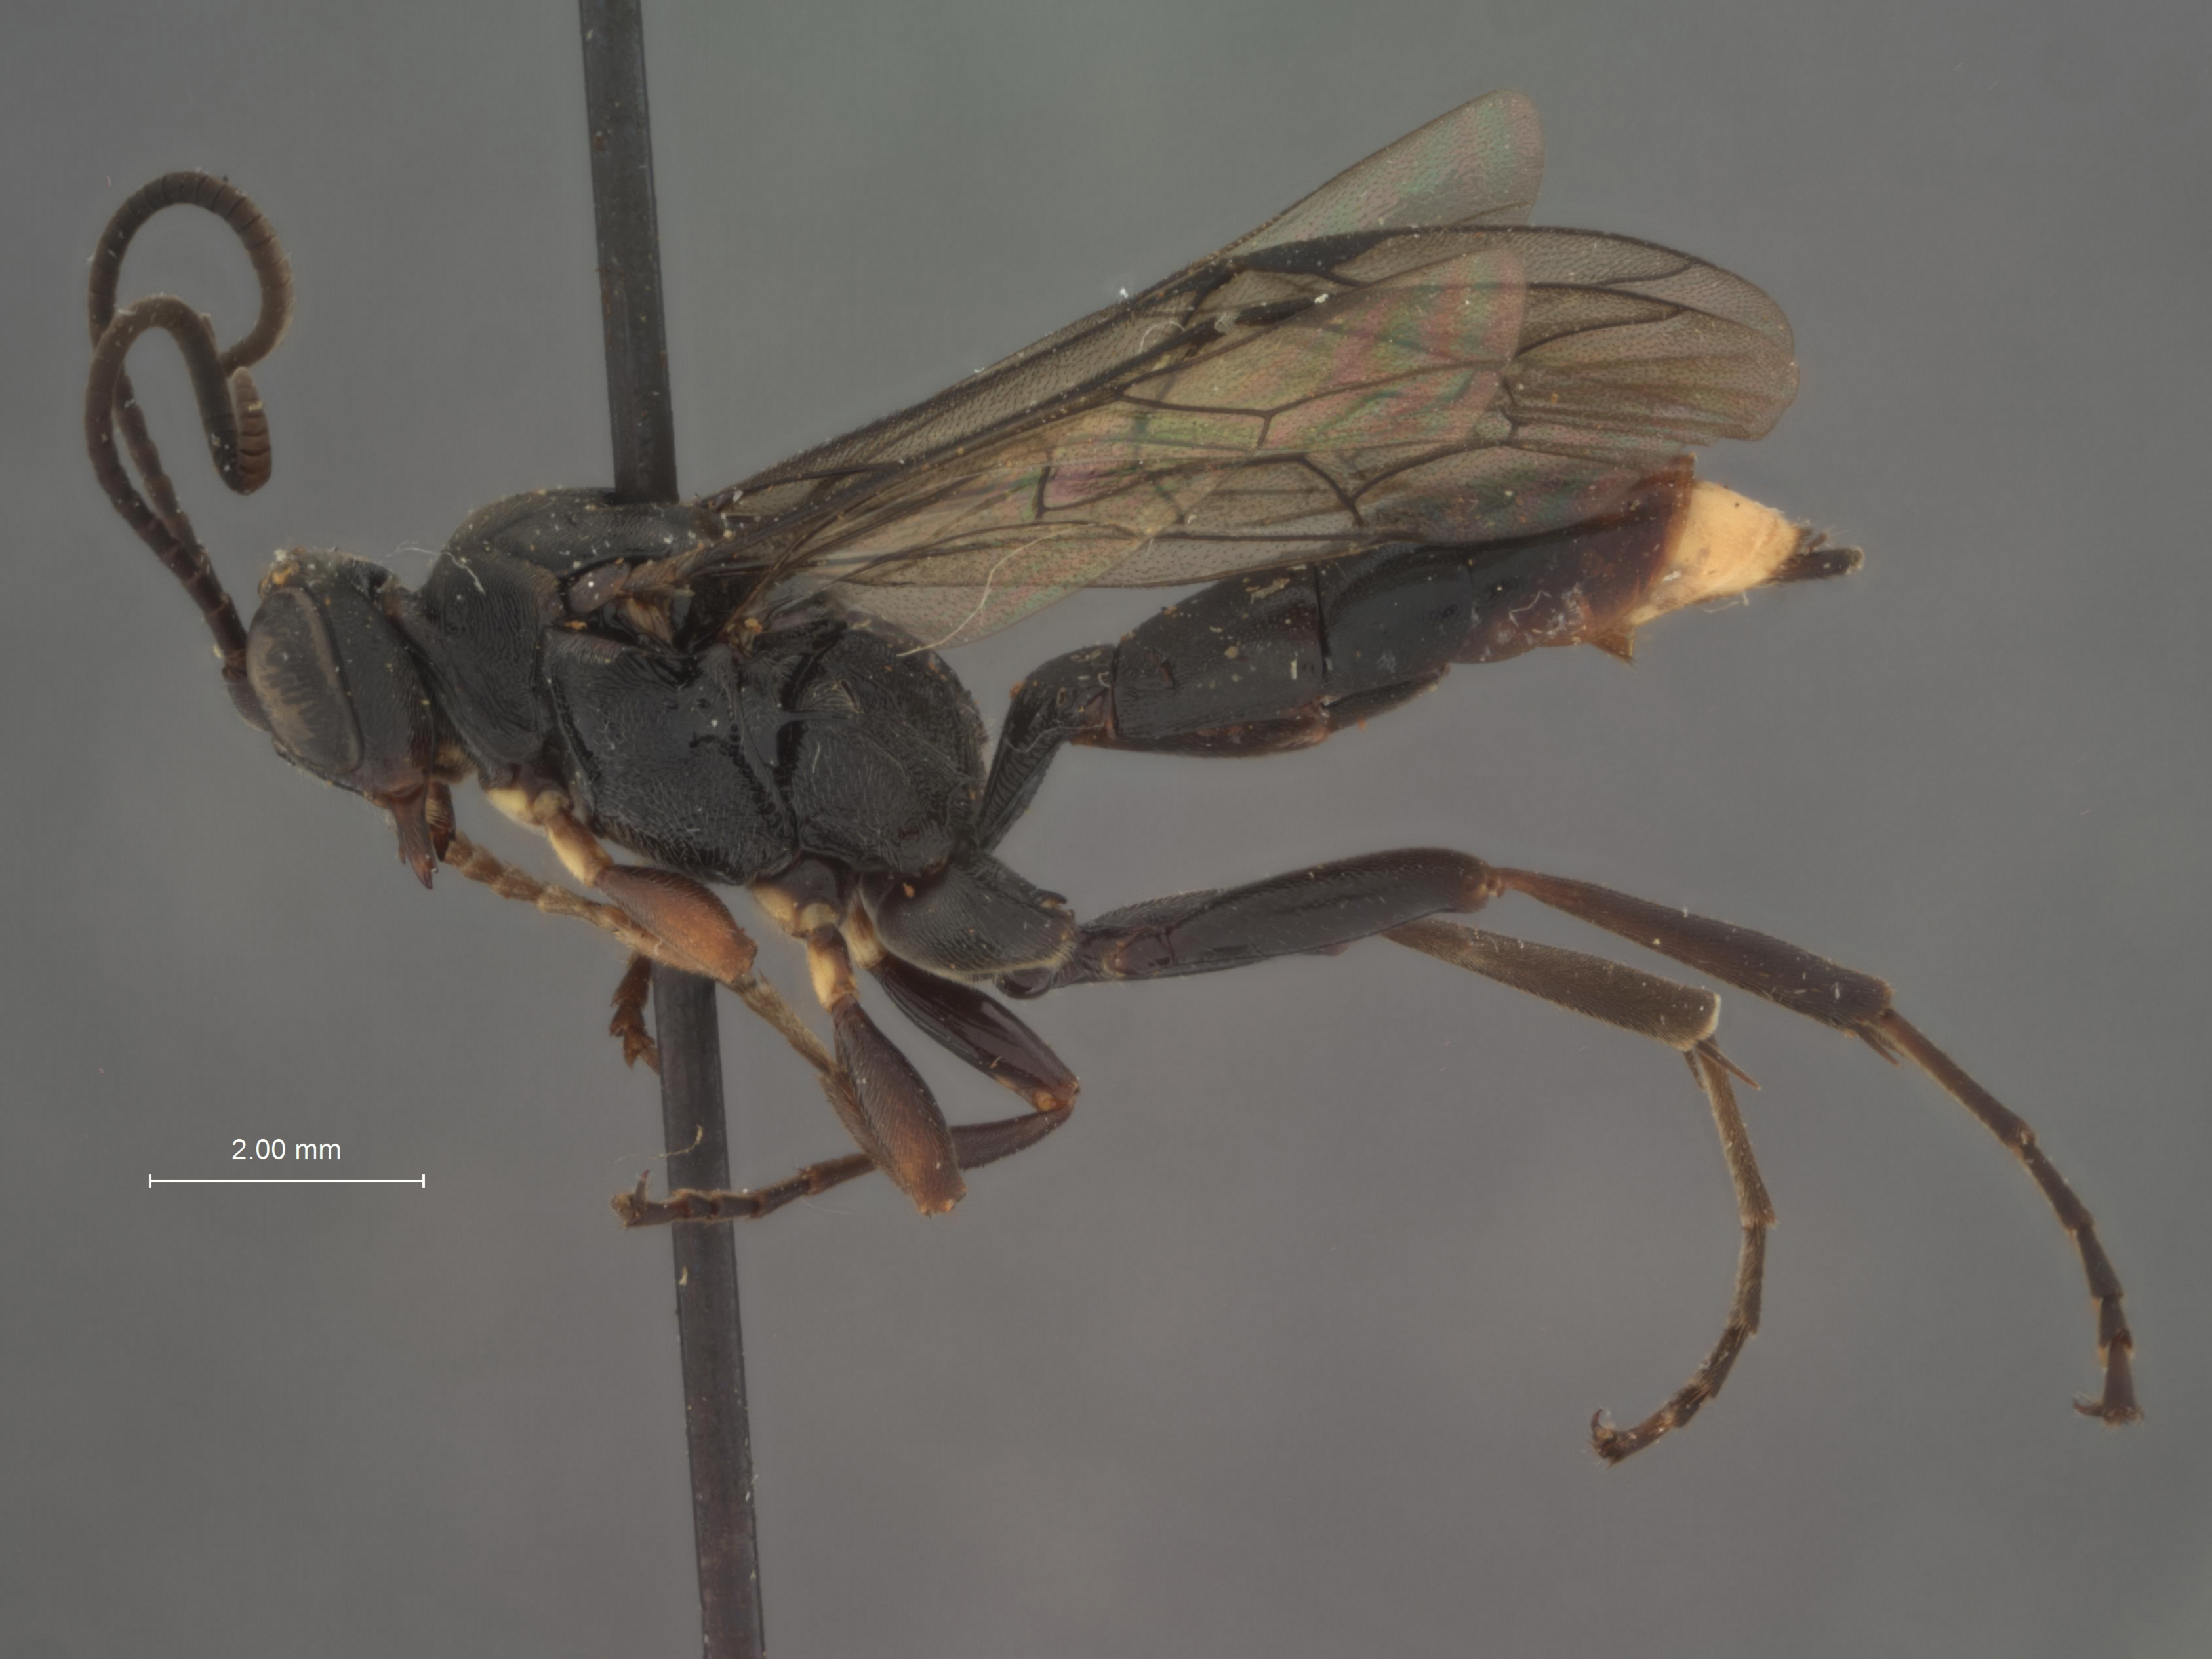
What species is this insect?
Barichneumon bicoloranus
